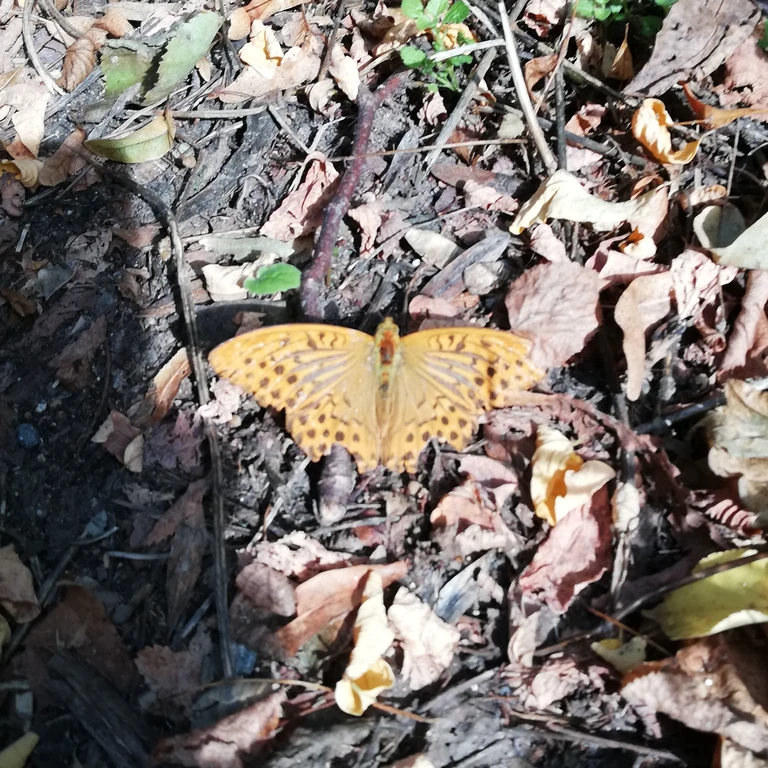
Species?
Argynnis paphia
